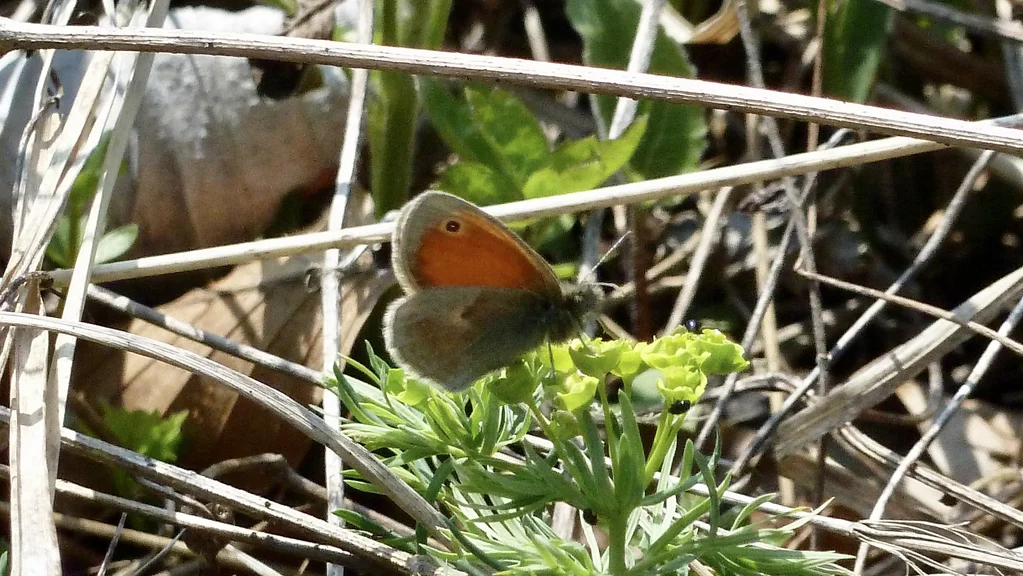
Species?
Coenonympha pamphilus
